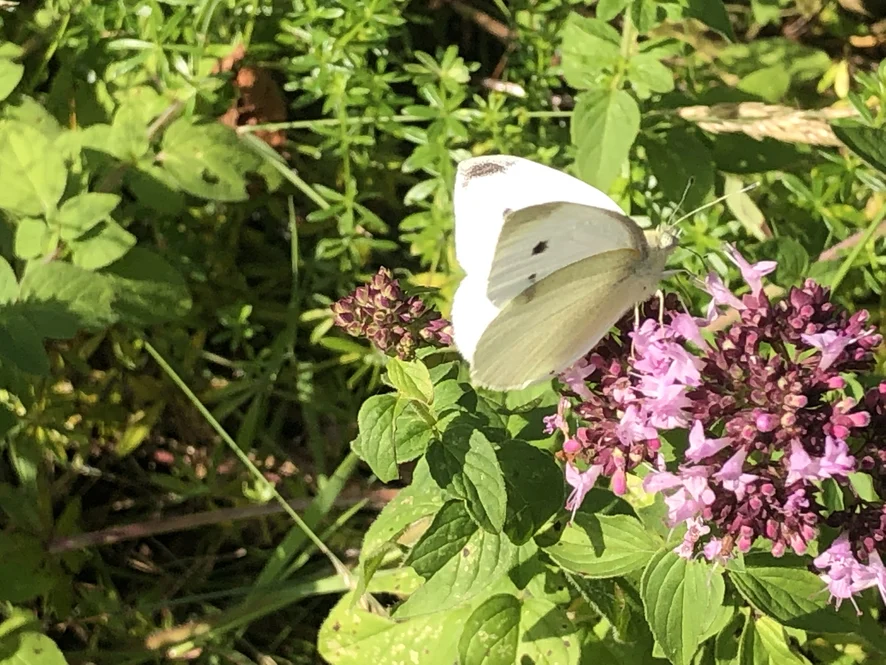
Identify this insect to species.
Pieris rapae
